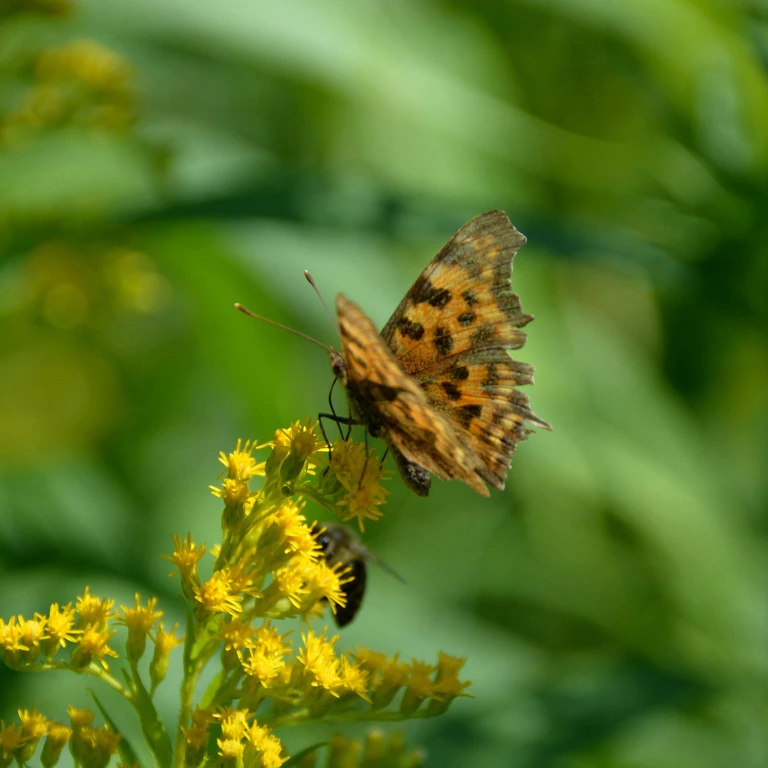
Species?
Polygonia c-album
